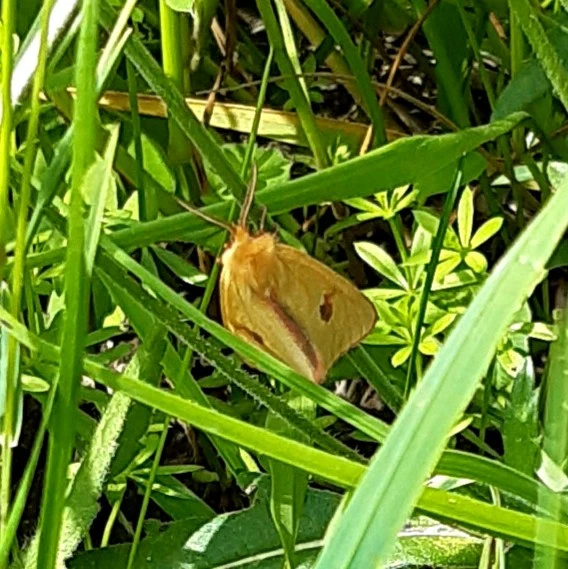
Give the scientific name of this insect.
Diacrisia sannio
